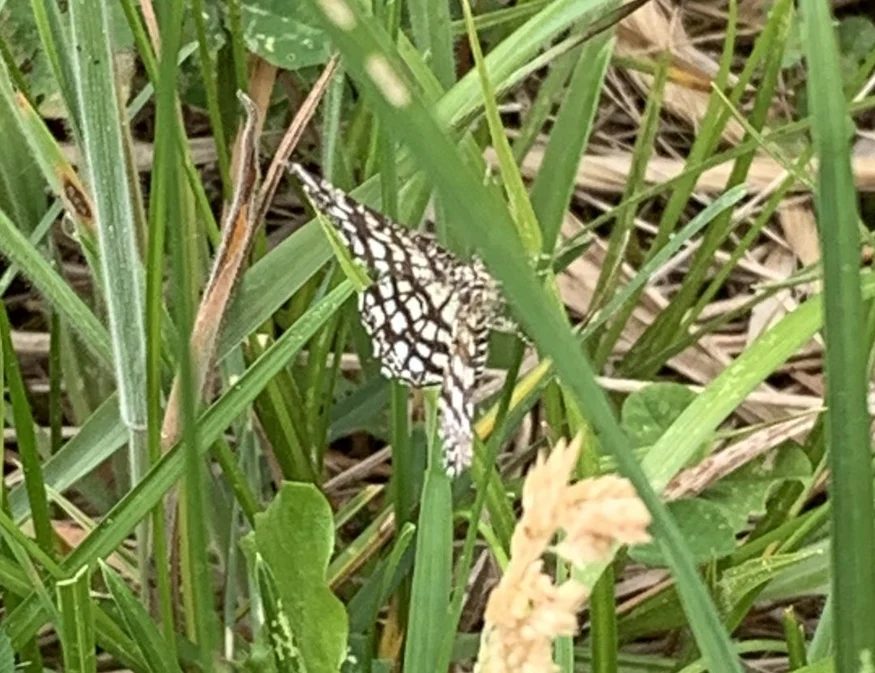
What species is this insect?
Chiasmia clathrata
